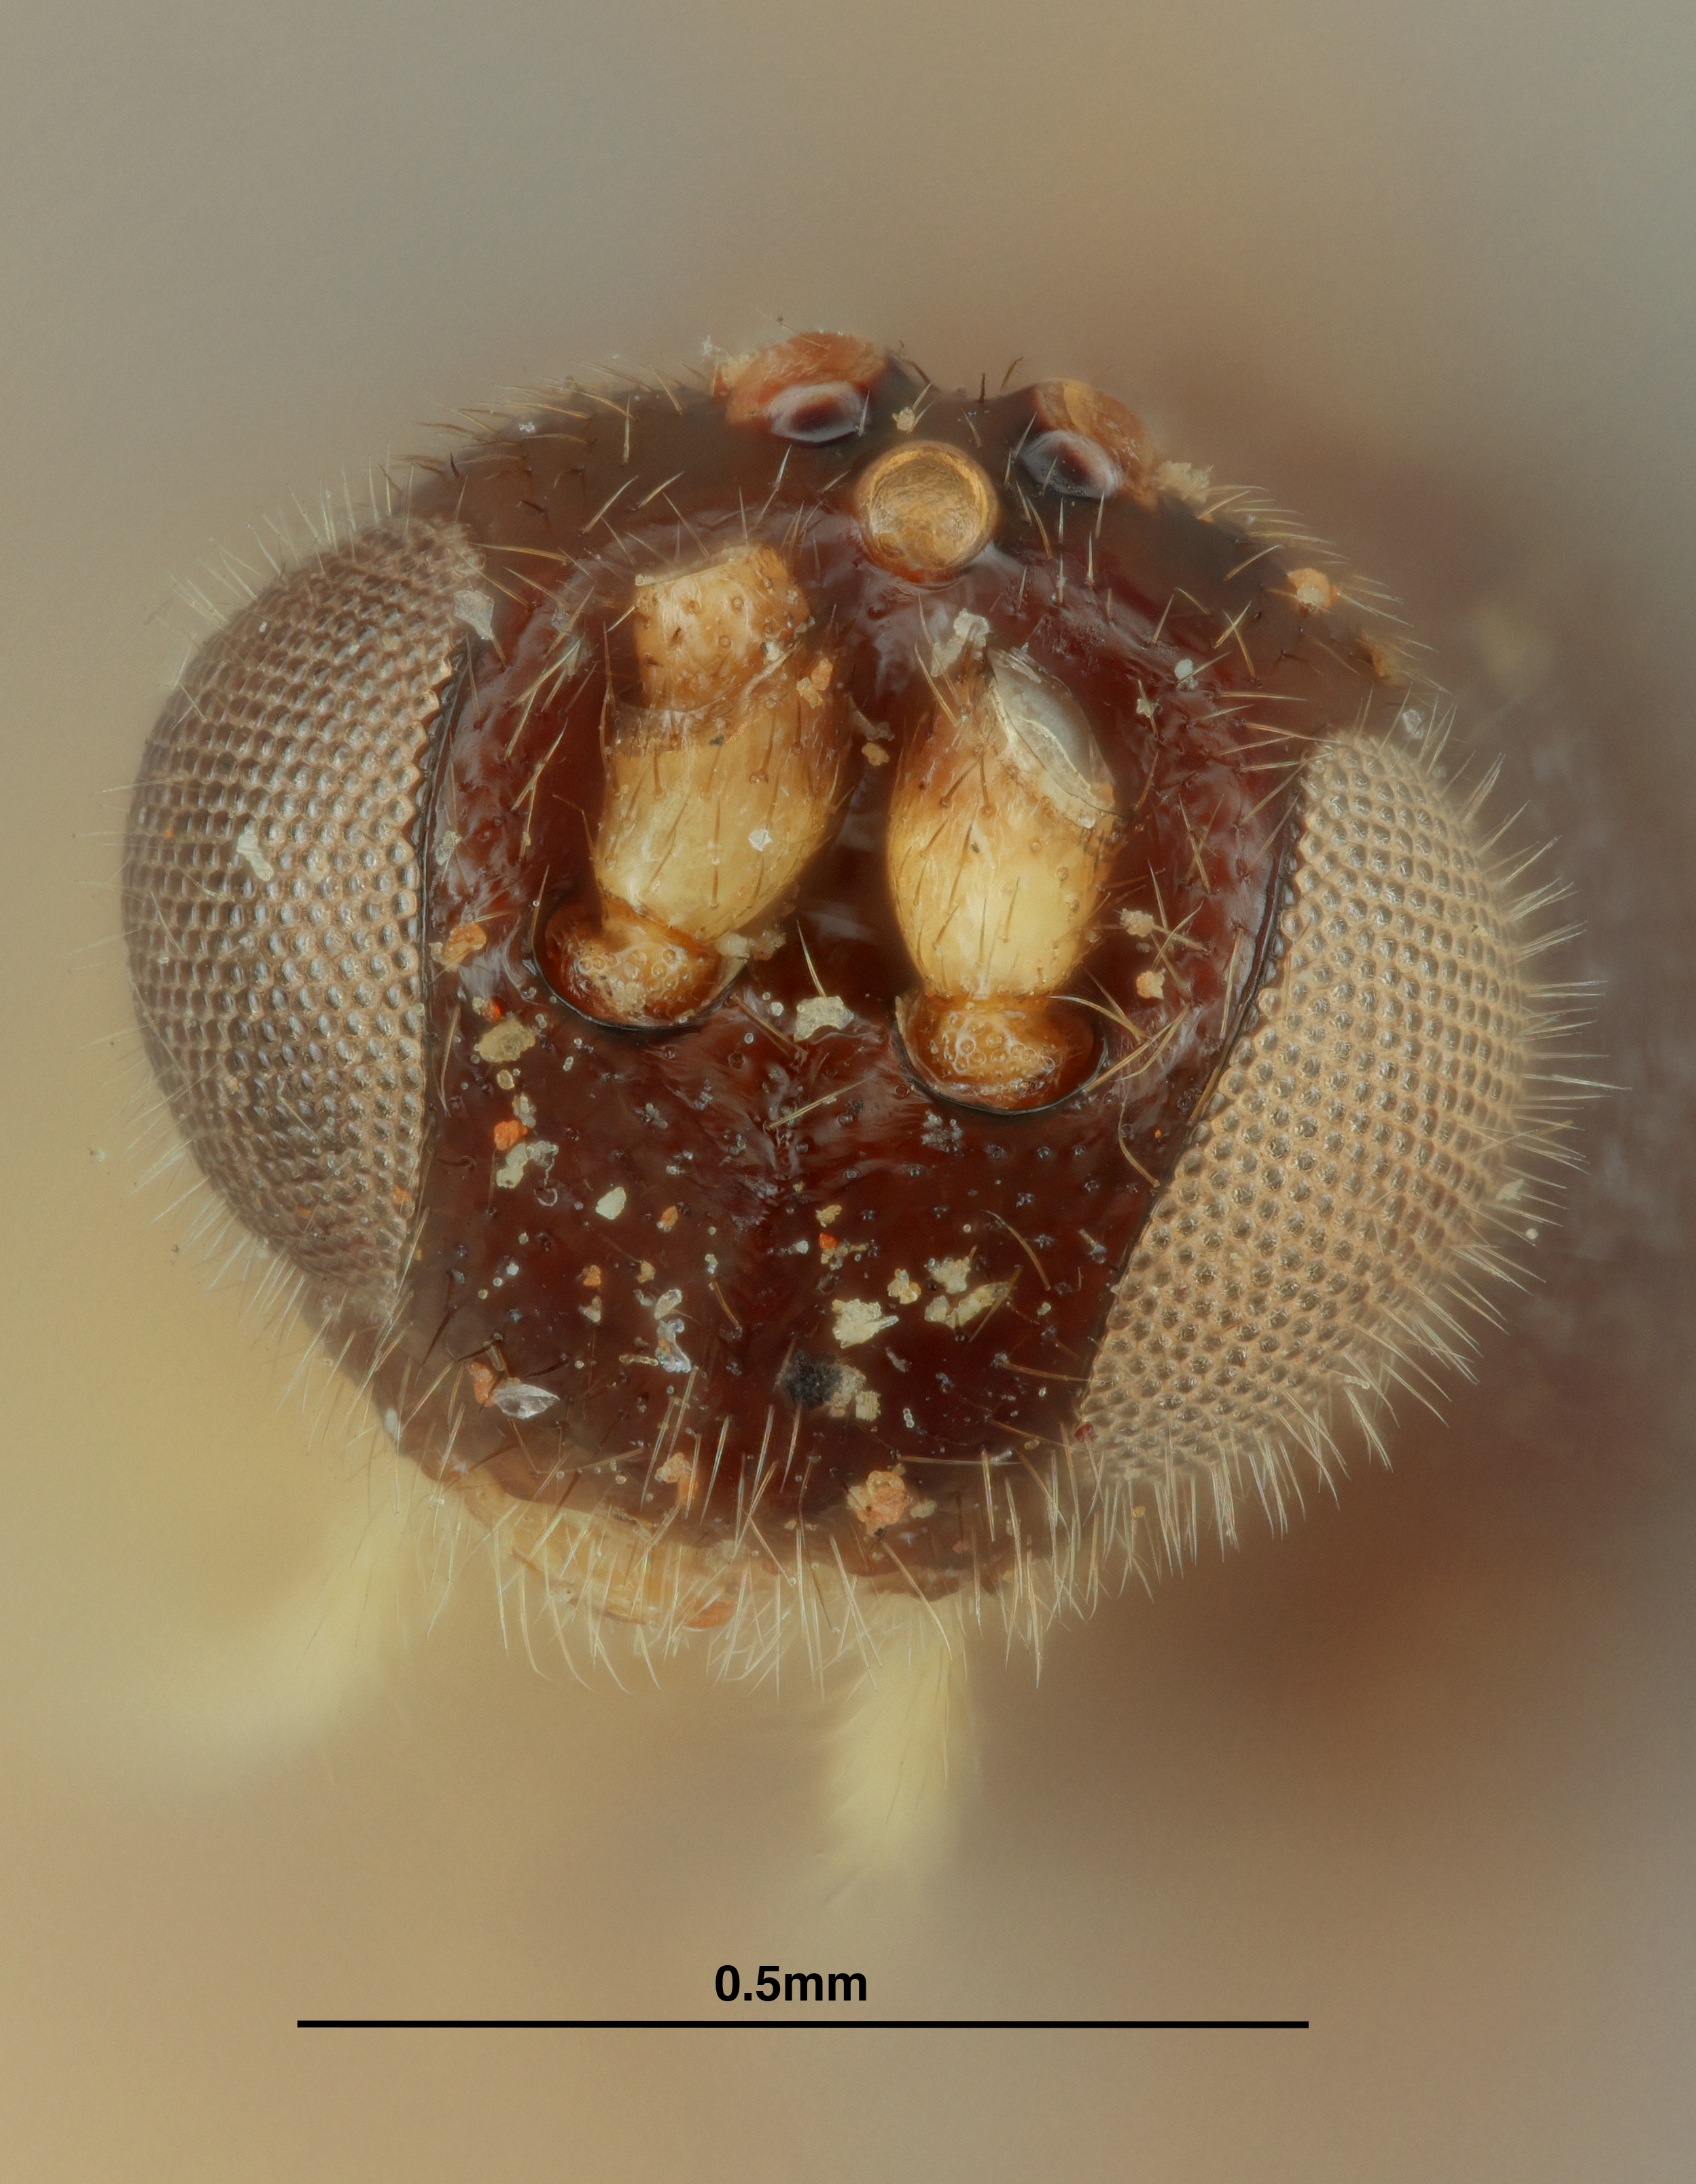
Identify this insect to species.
Apanteles pallidocinctus
